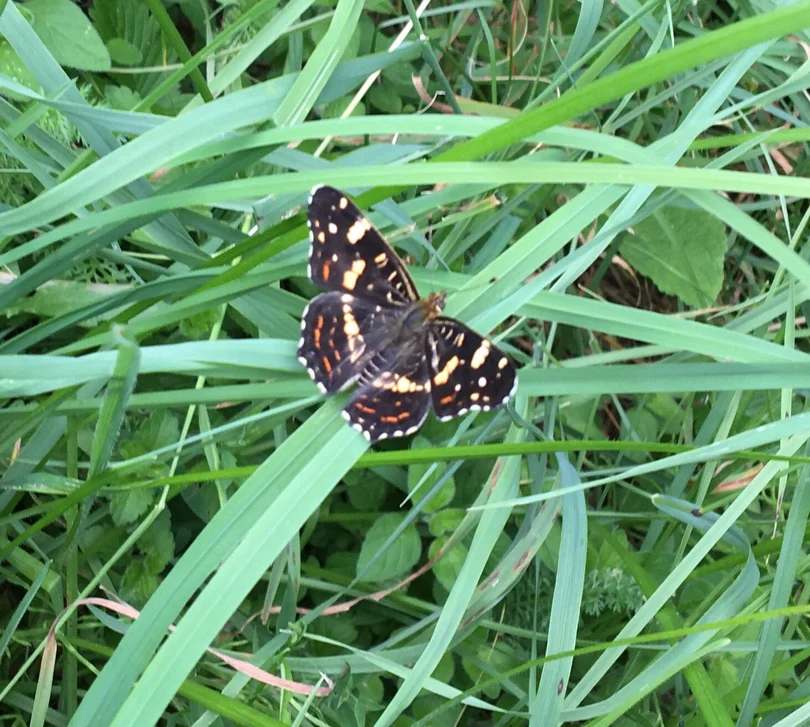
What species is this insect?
Araschnia levana
